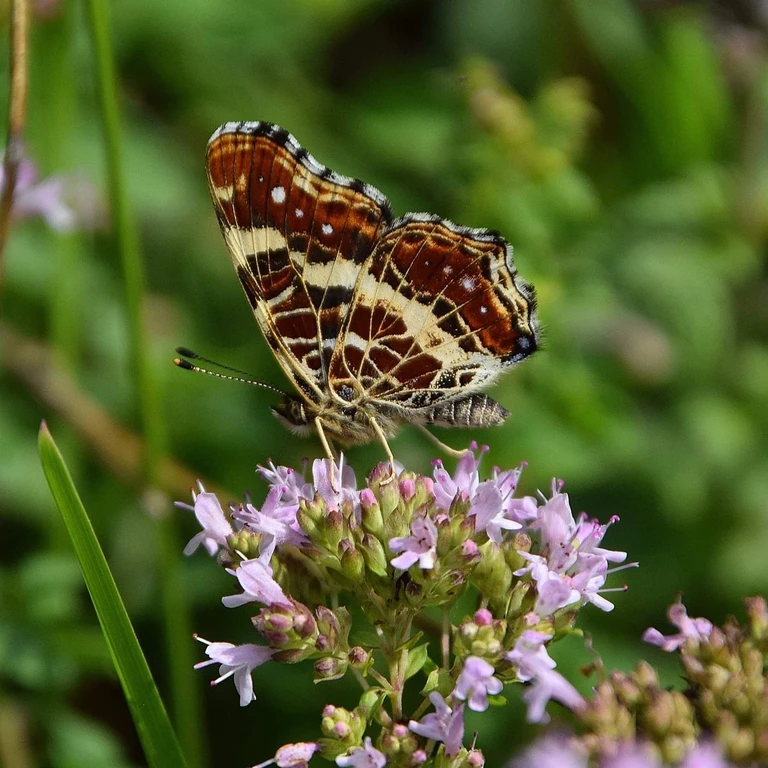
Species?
Araschnia levana
